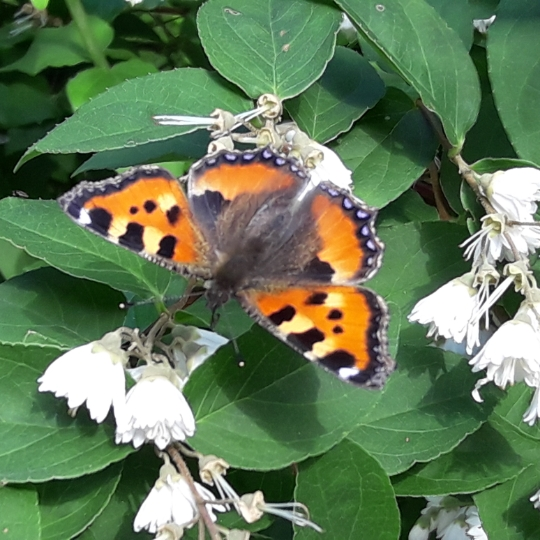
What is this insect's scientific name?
Aglais urticae
